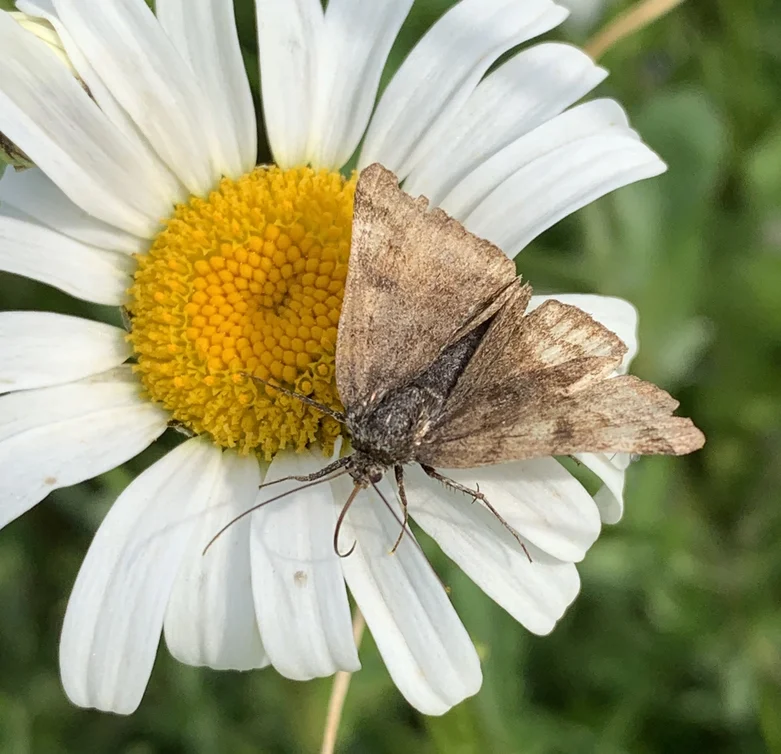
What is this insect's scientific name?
Euclidia glyphica
